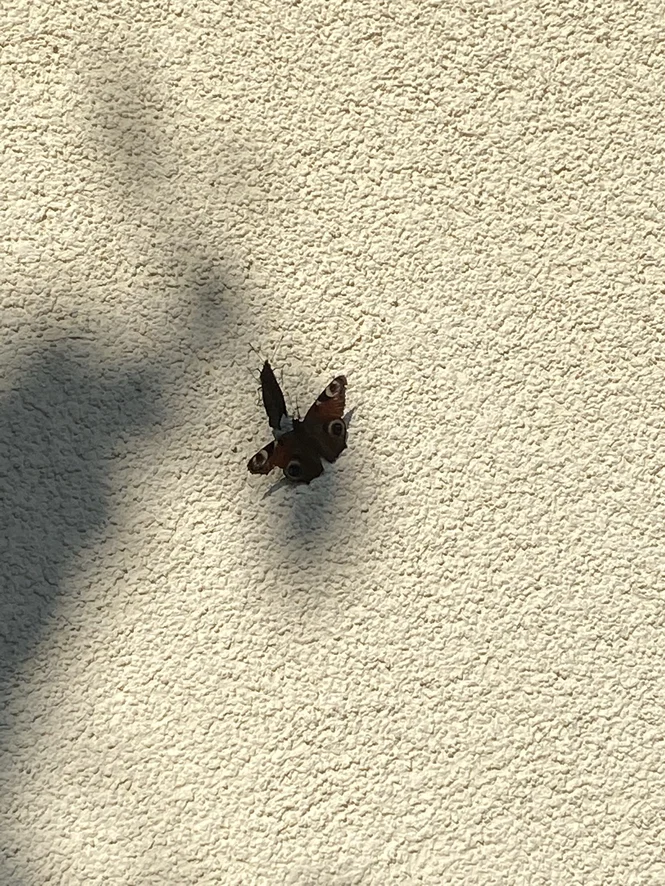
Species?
Aglais io
